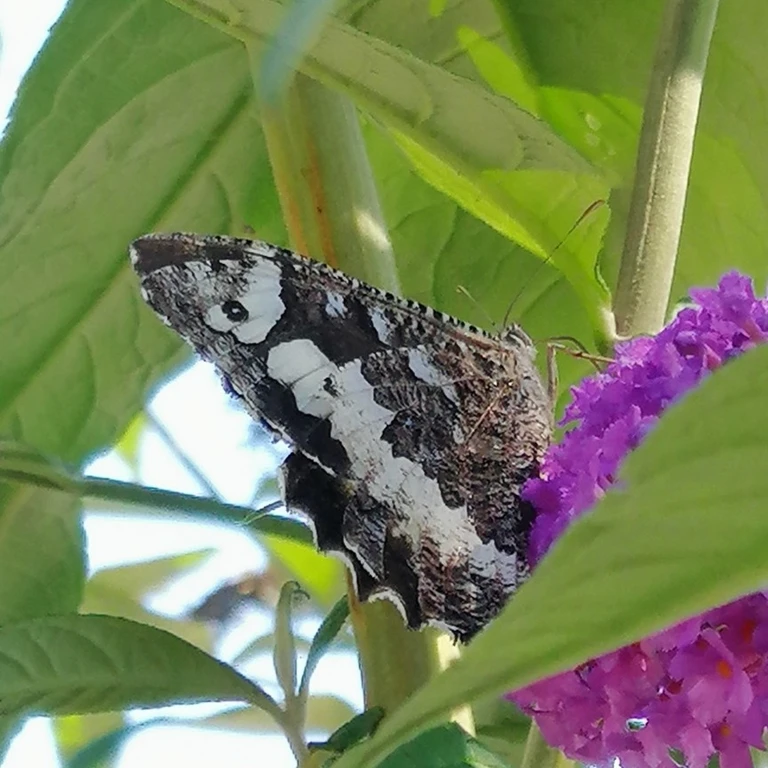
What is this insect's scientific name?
Brintesia circe
